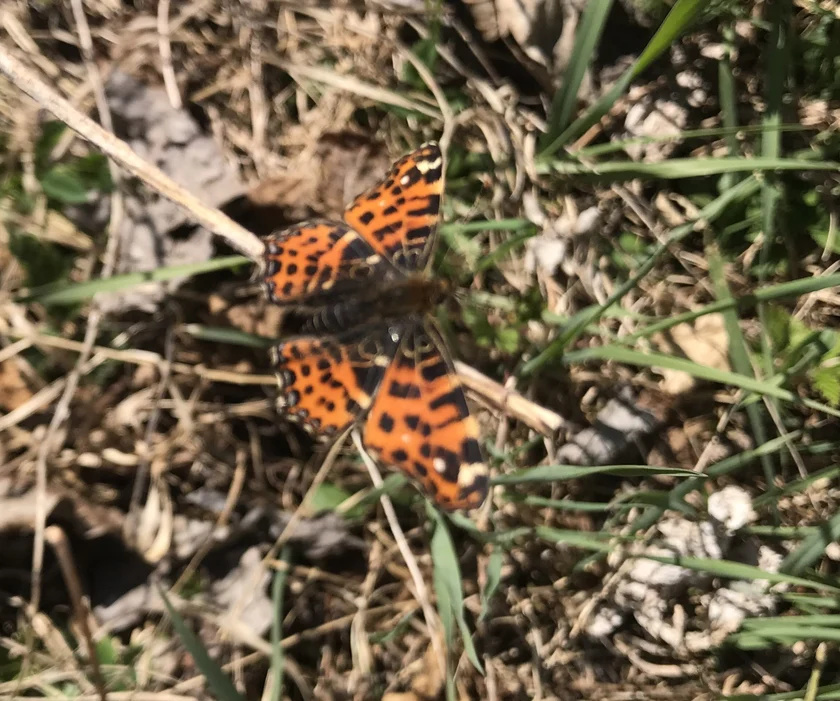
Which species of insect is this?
Araschnia levana
